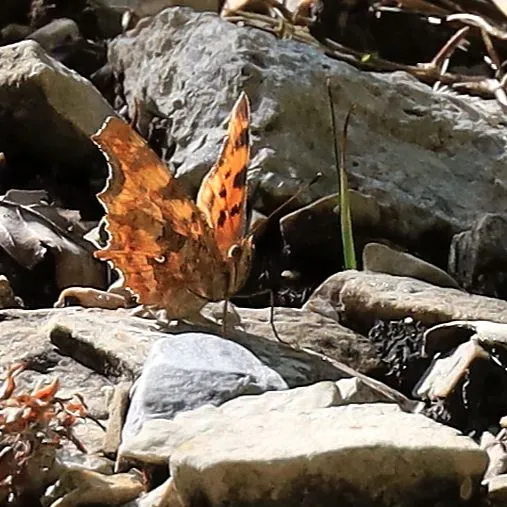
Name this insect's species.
Polygonia c-album
